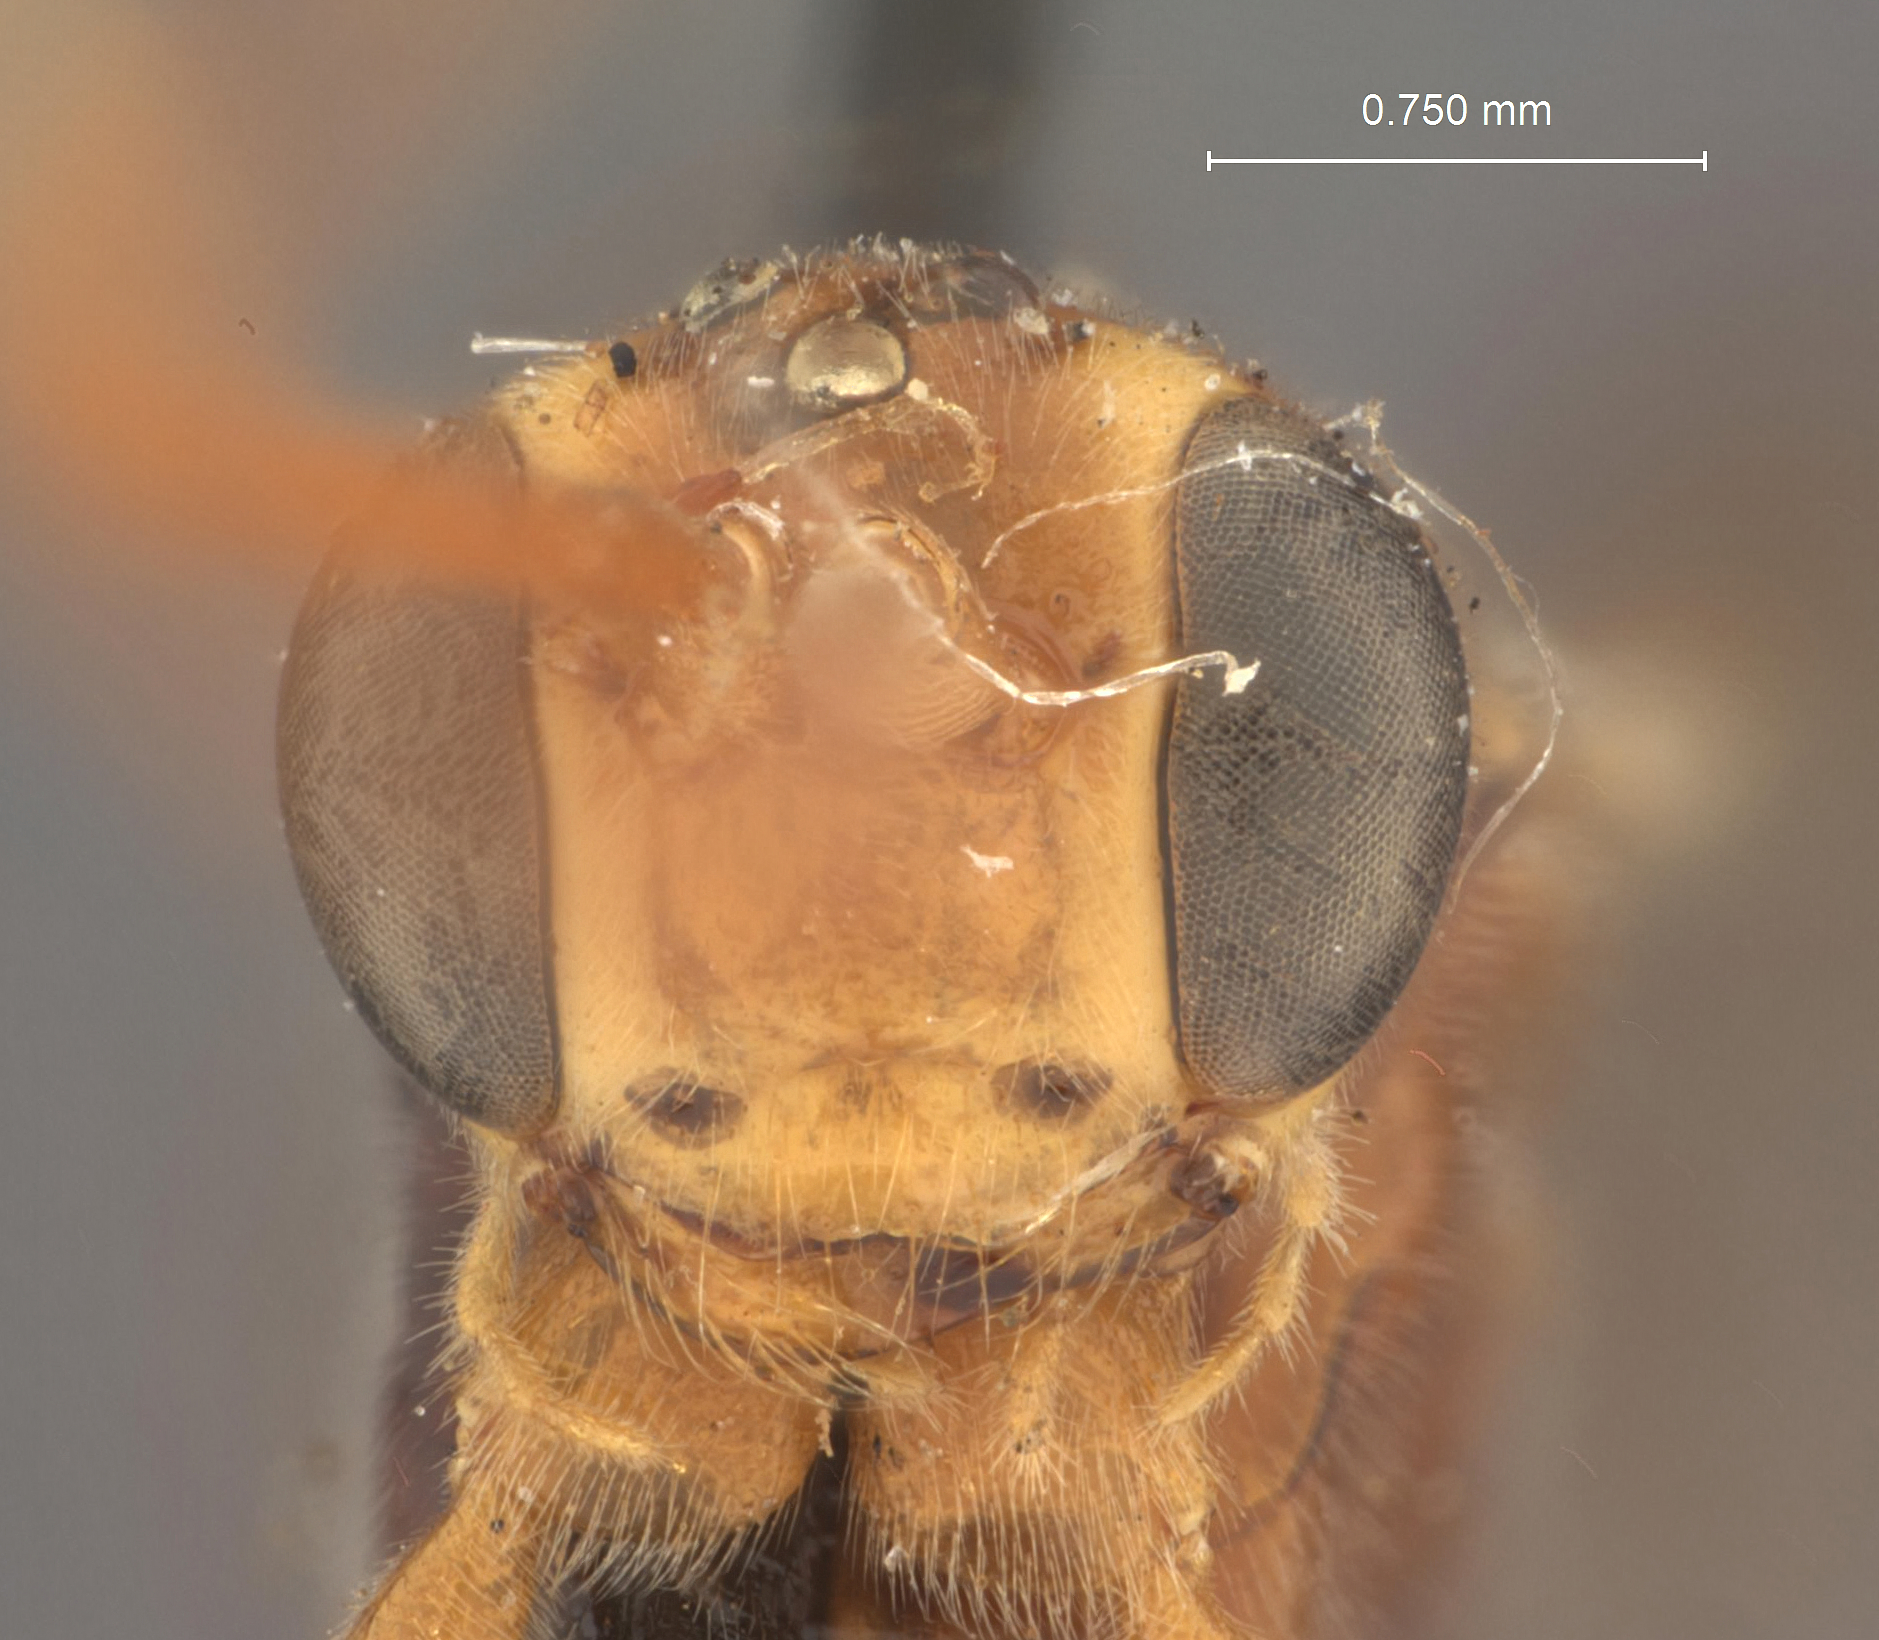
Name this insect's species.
Ctenopelma cuficeps
